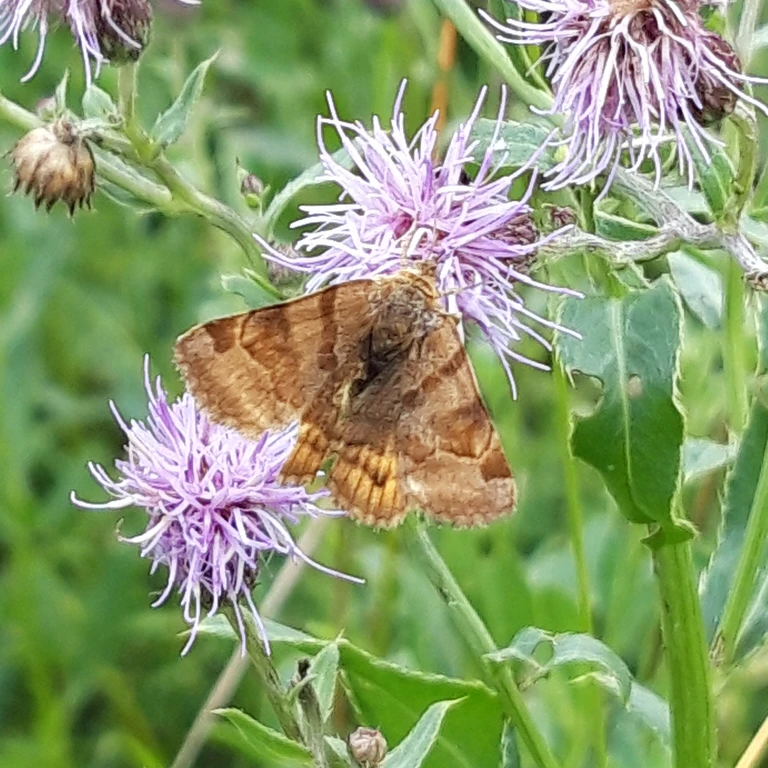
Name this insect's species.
Euclidia glyphica
